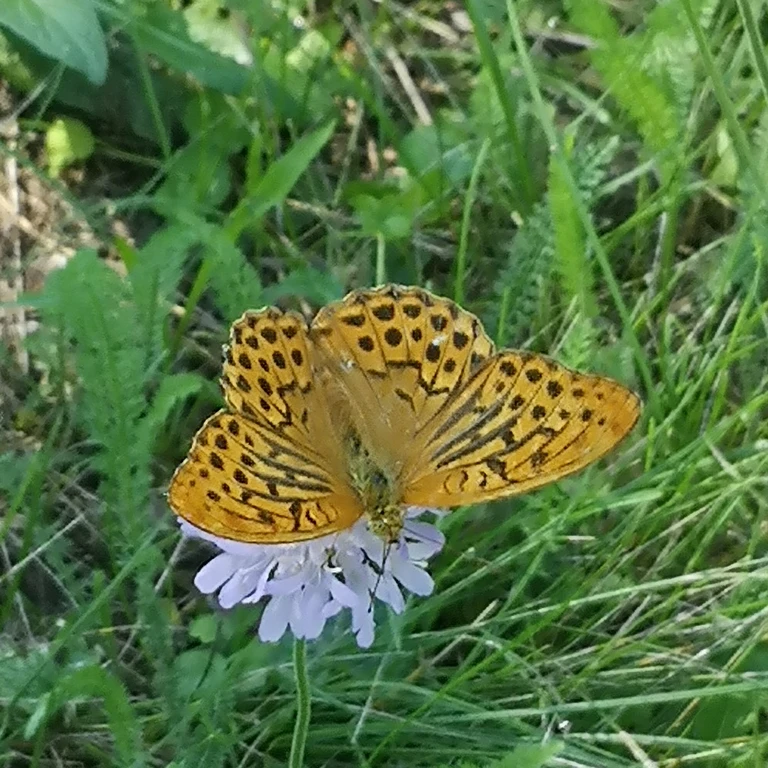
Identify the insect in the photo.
Argynnis paphia
